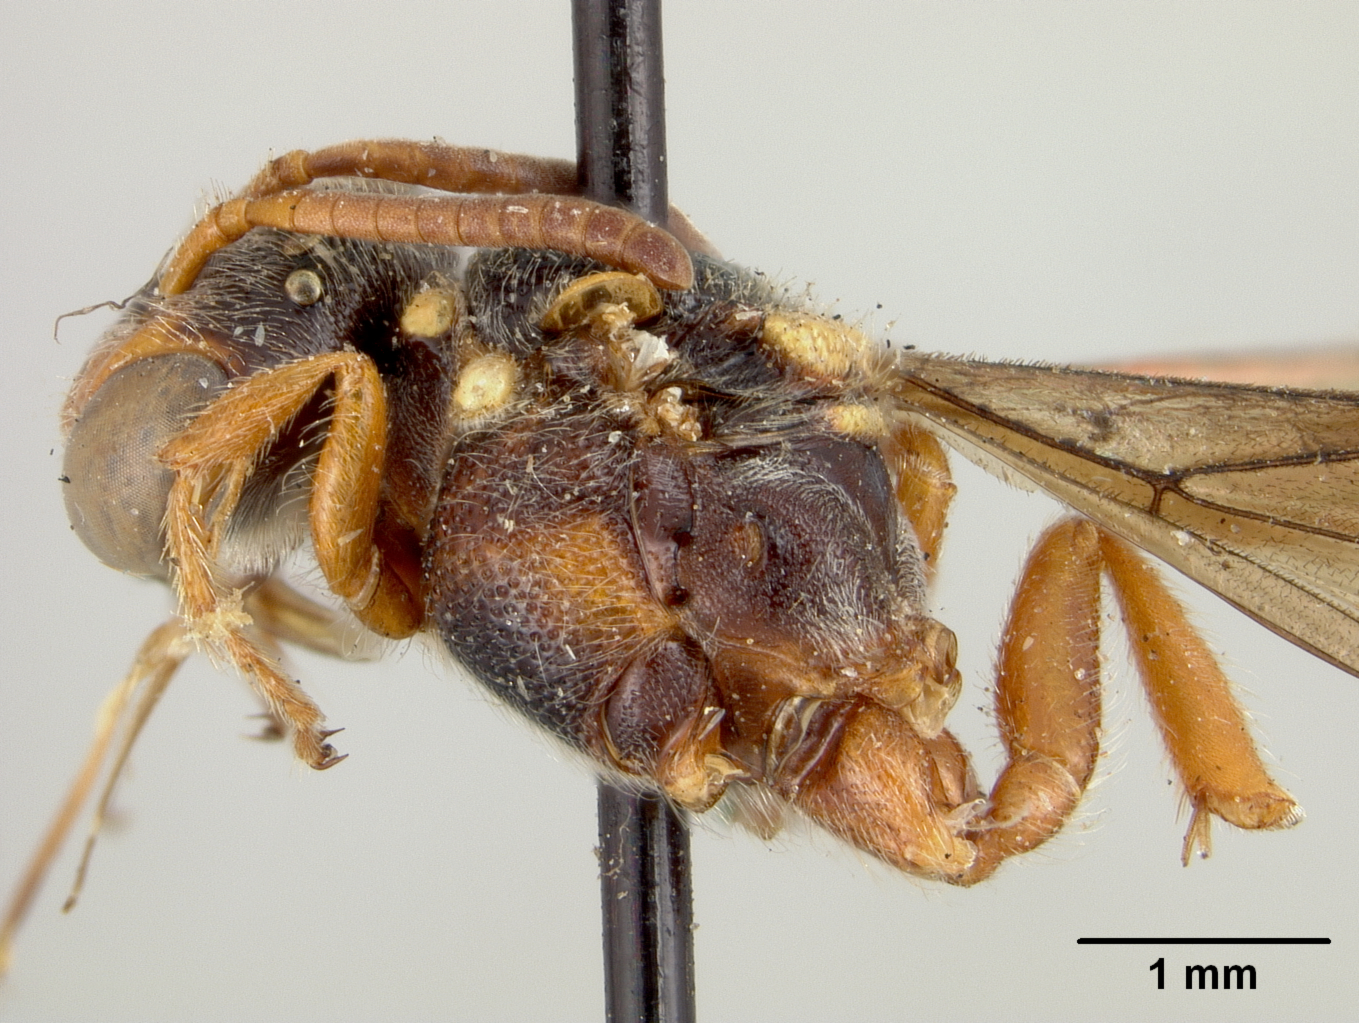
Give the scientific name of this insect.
Nomada mitchelli
